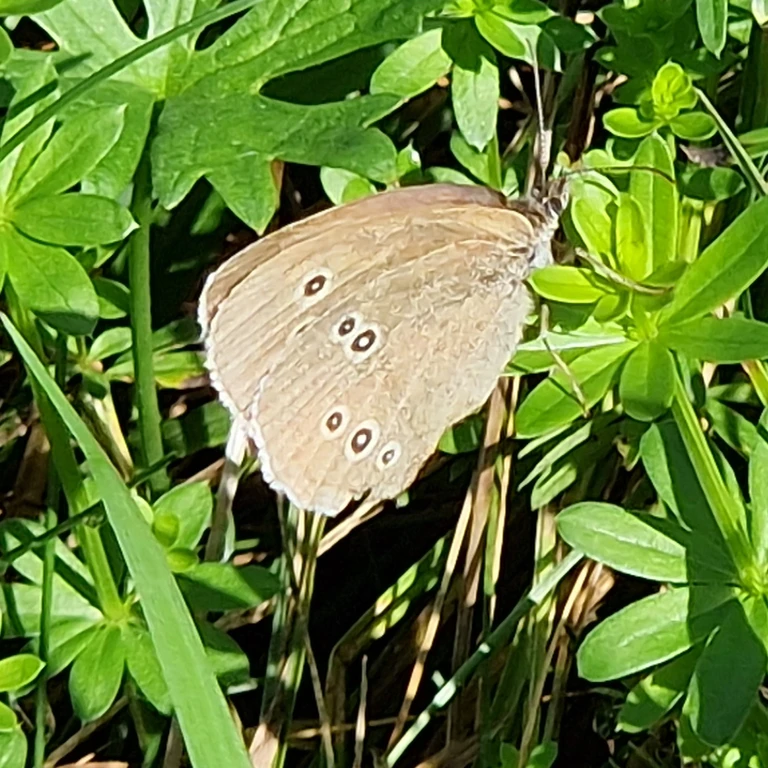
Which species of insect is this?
Aphantopus hyperantus
